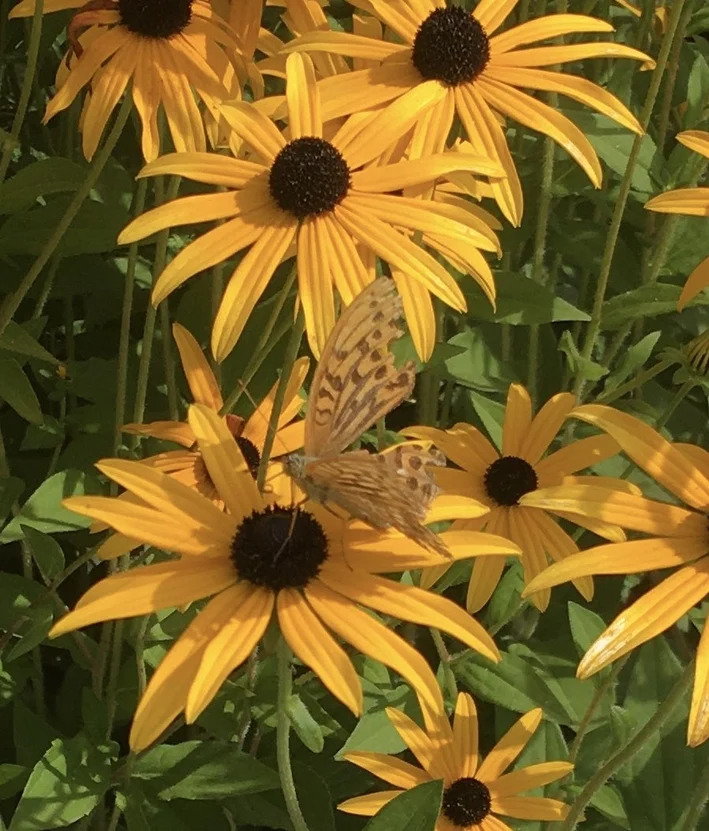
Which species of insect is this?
Argynnis paphia
